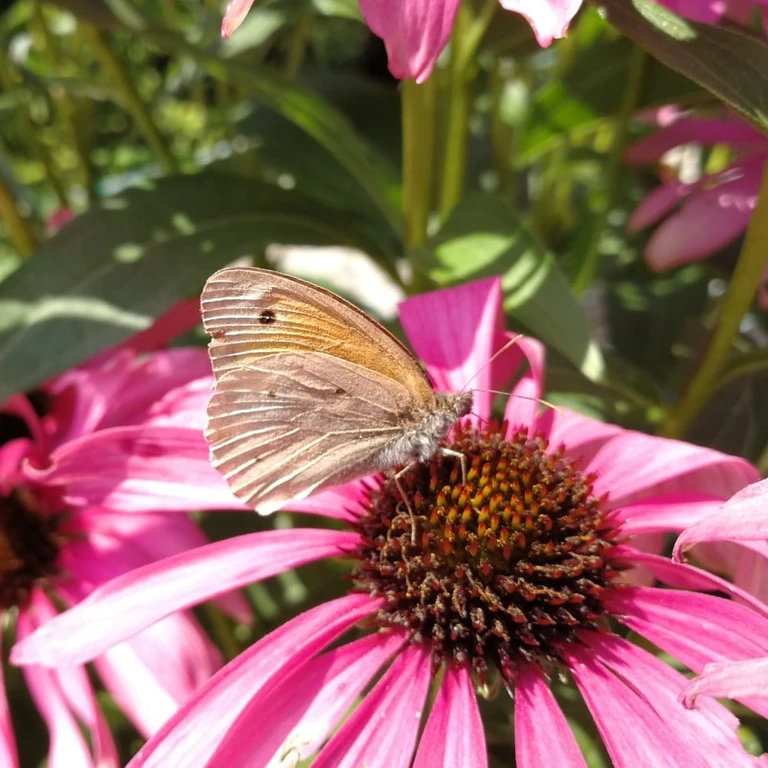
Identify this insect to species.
Maniola jurtina
